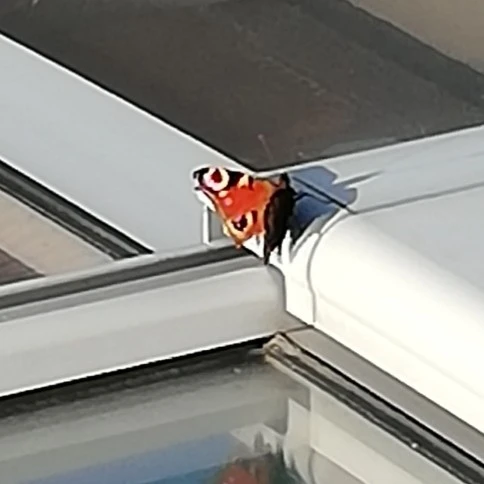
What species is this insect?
Aglais io
